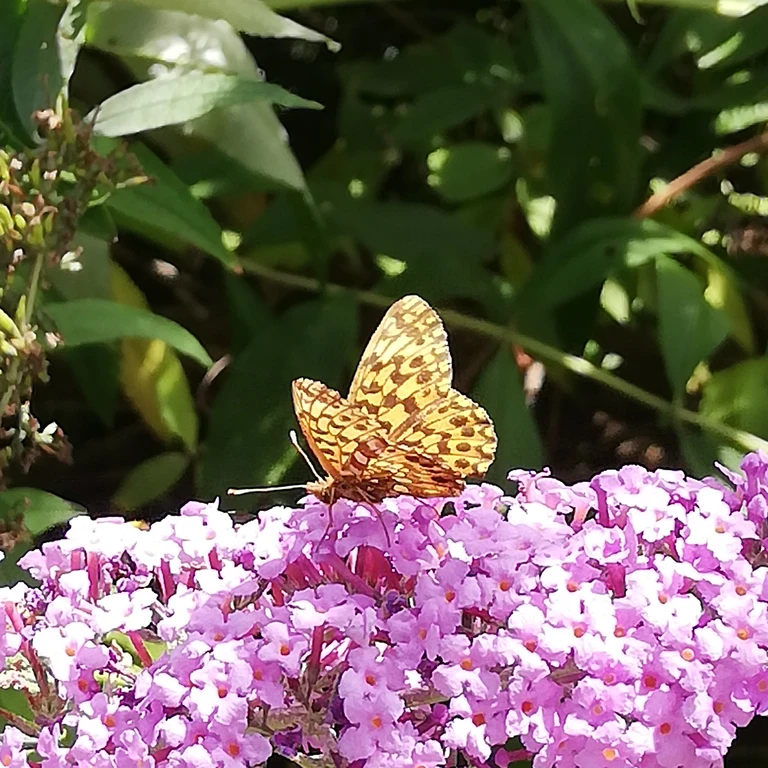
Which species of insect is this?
Boloria dia
